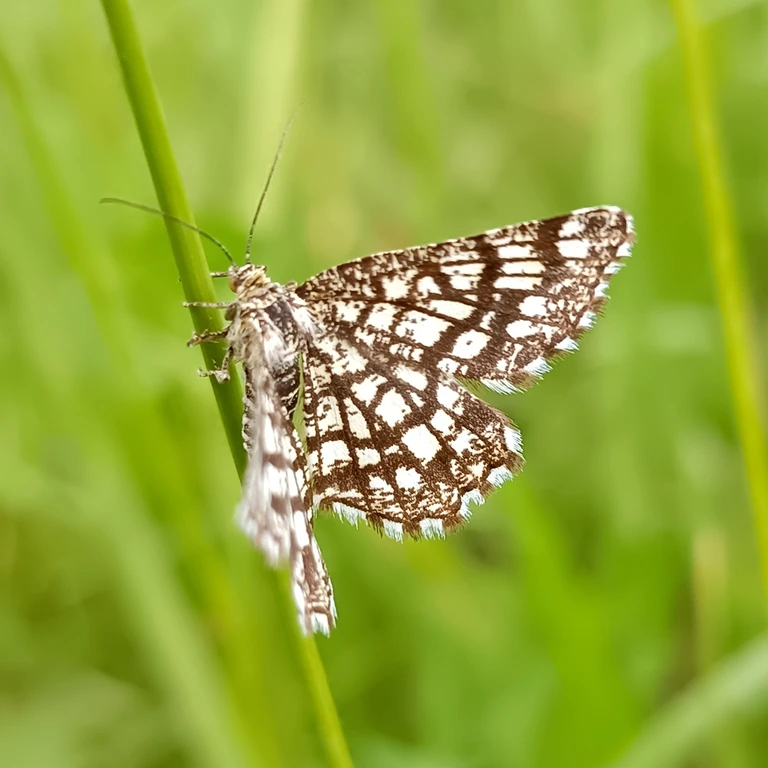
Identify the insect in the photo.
Chiasmia clathrata
